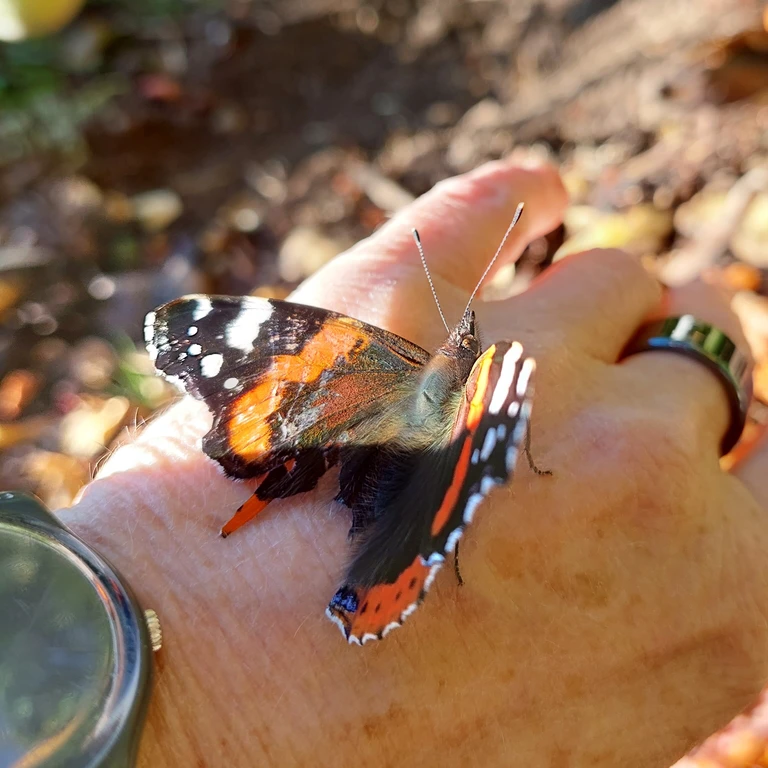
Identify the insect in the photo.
Vanessa atalanta
